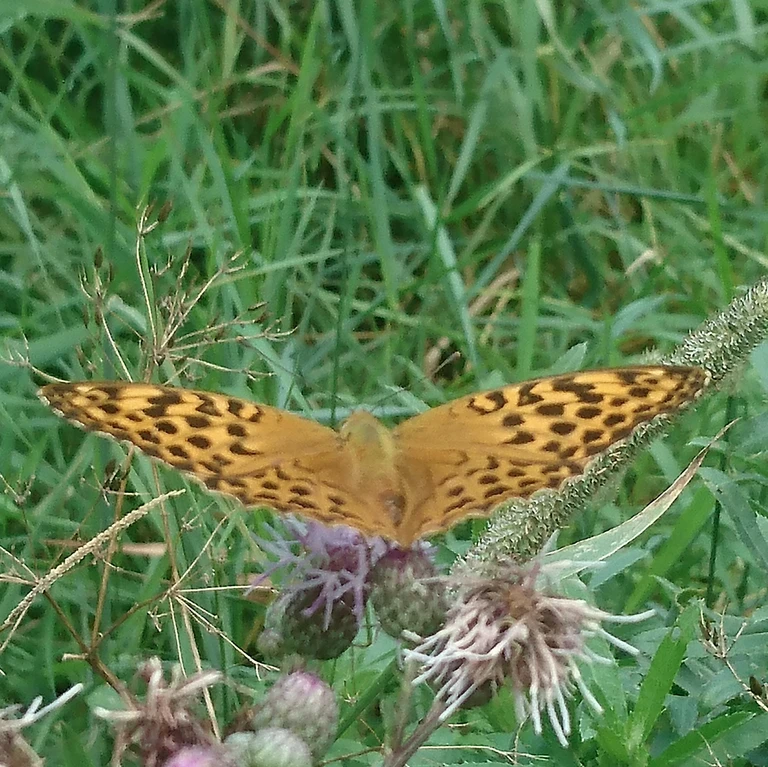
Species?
Argynnis paphia
